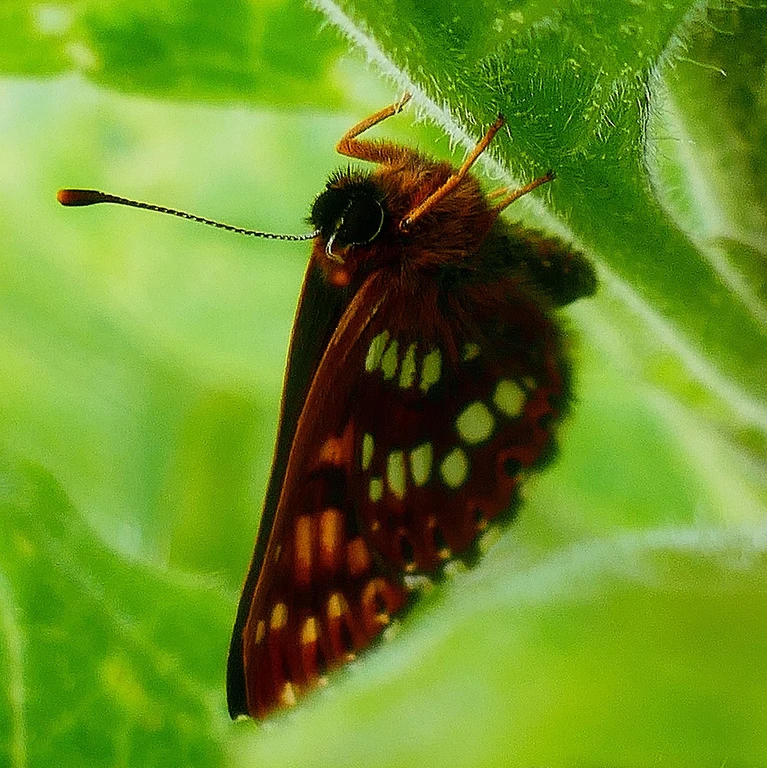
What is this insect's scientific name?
Hamearis lucina
